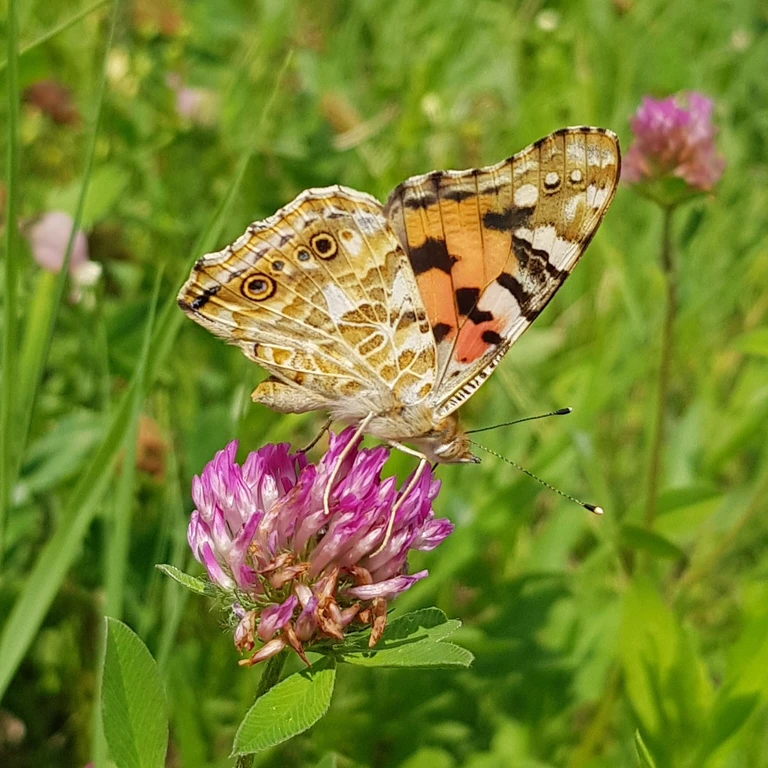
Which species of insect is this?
Vanessa cardui
